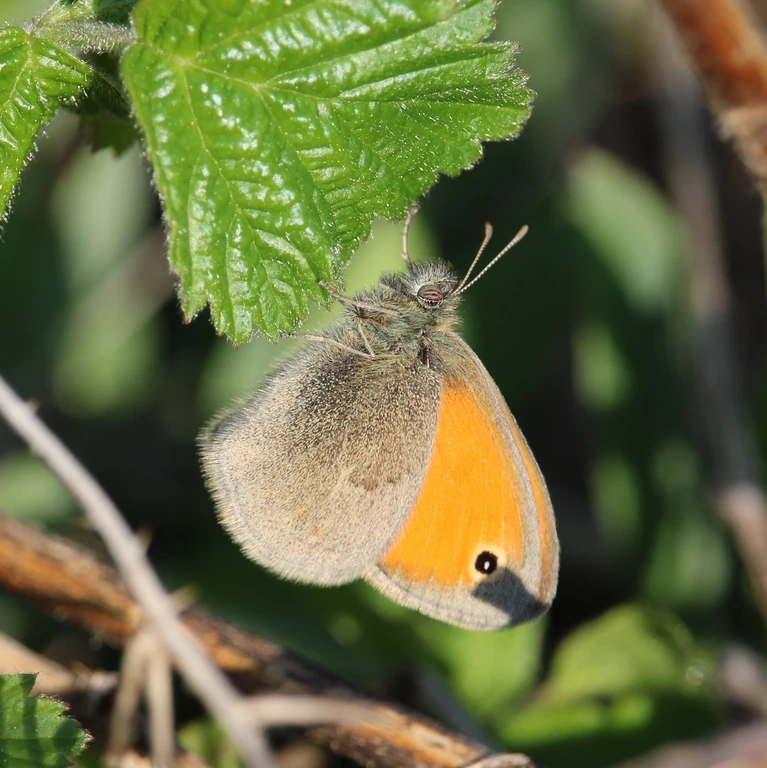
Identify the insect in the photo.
Coenonympha pamphilus
